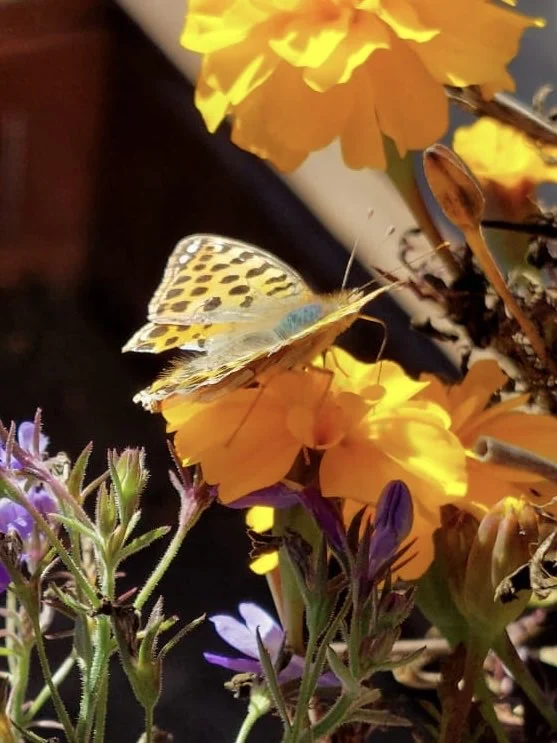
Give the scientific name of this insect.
Issoria lathonia
